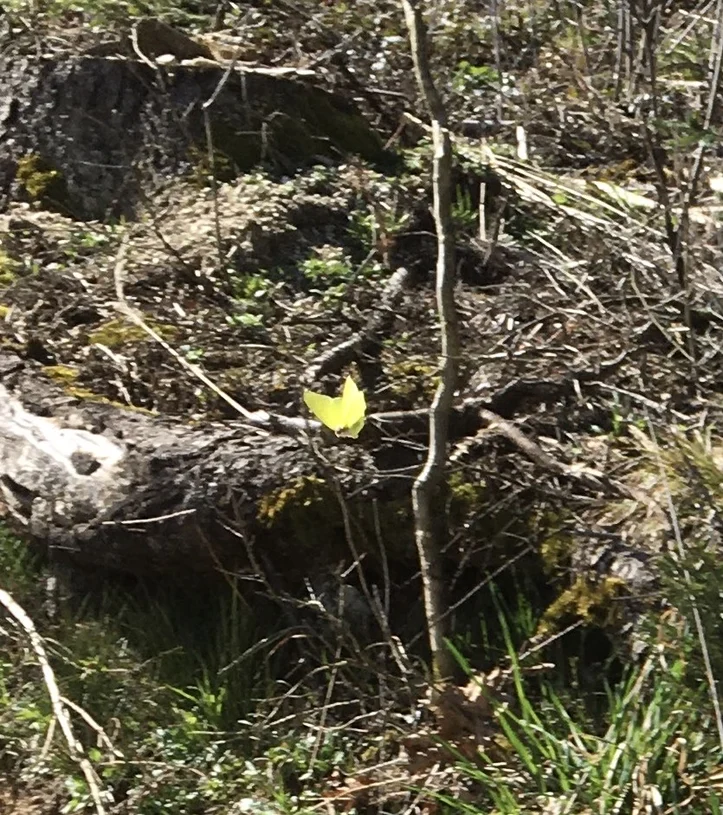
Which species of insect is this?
Gonepteryx rhamni
